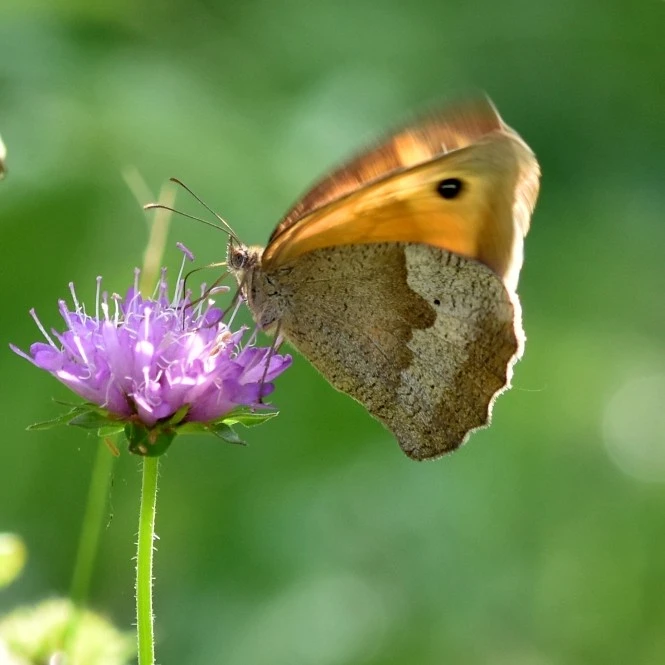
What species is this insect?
Maniola jurtina
